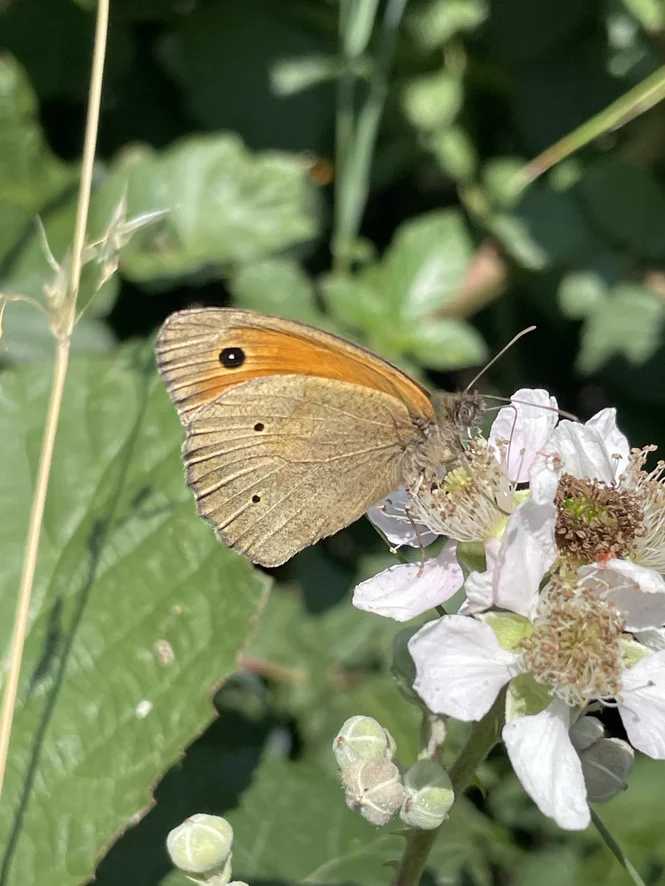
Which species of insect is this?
Maniola jurtina
